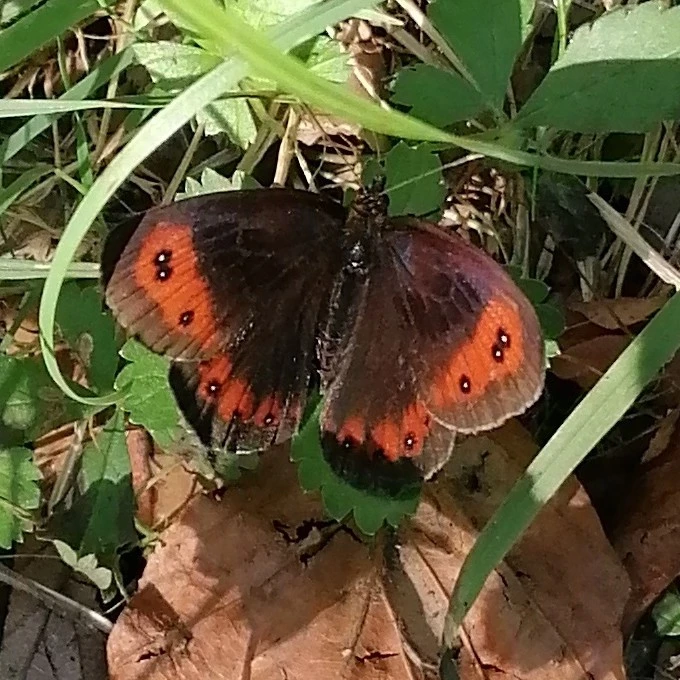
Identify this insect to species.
Erebia aethiops
